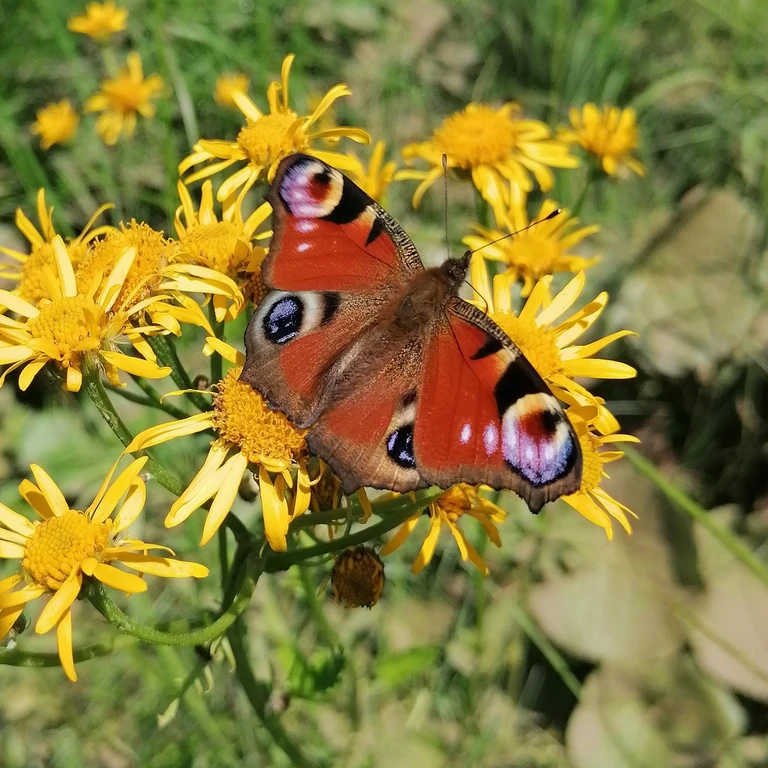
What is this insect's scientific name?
Aglais io
